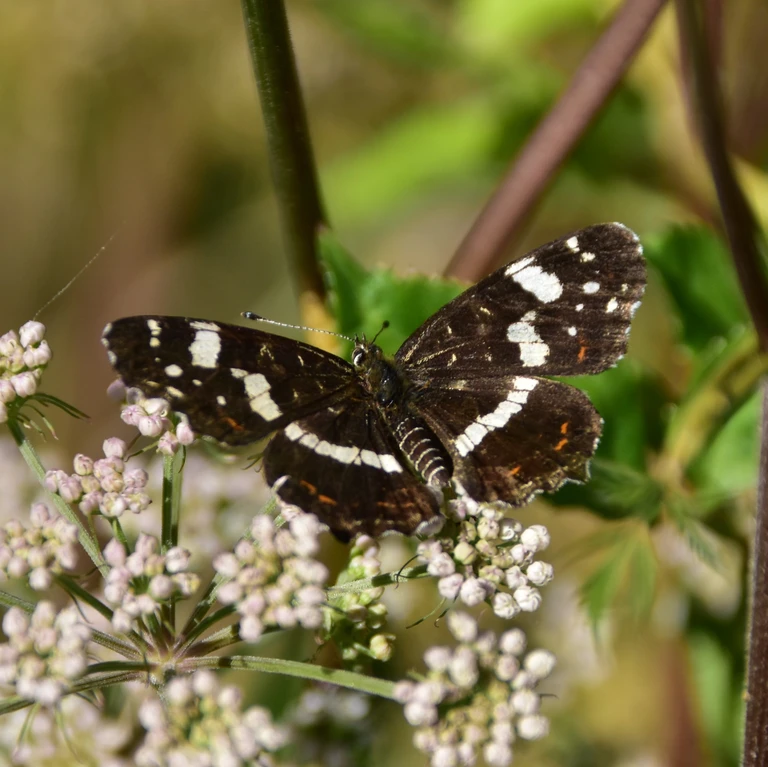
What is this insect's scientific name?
Araschnia levana
